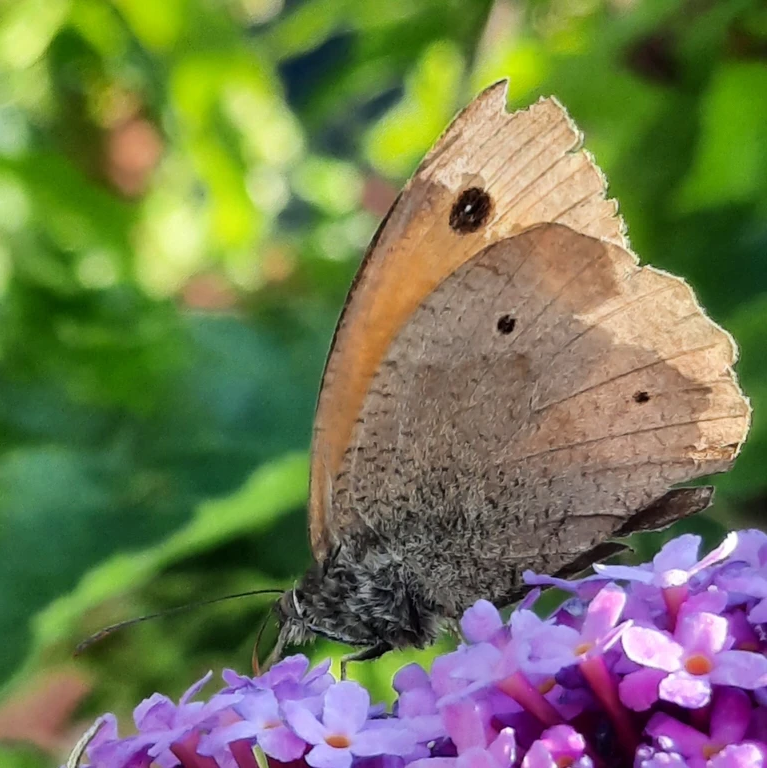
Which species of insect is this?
Maniola jurtina
